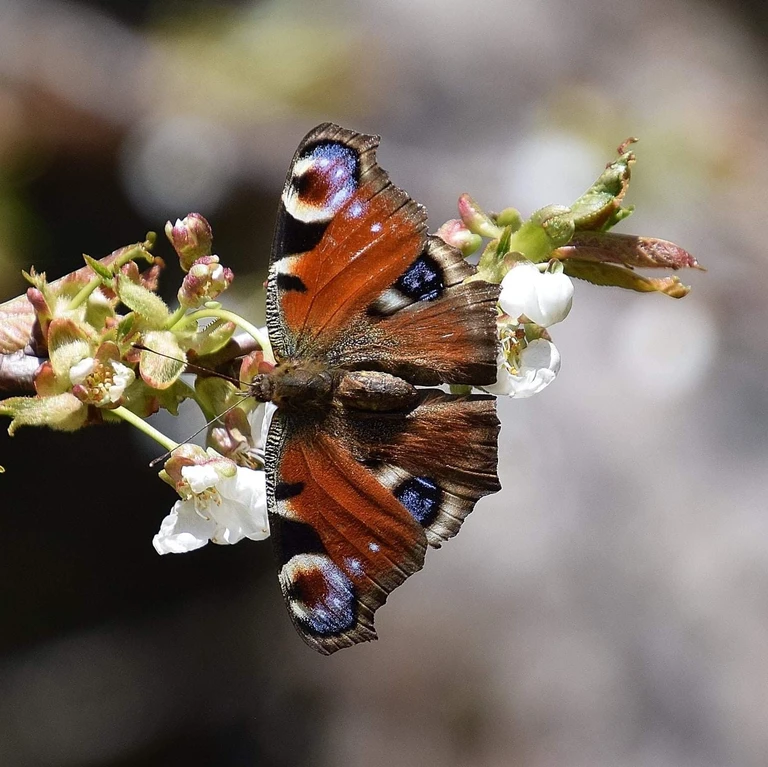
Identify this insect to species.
Aglais io
